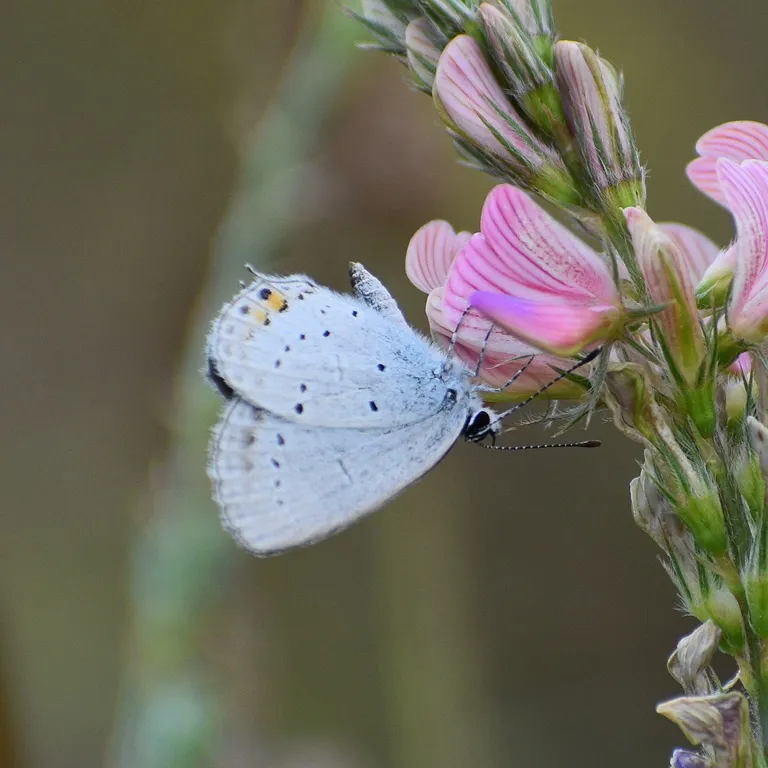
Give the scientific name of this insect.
Cupido argiades (also Elkalyce argiades)
